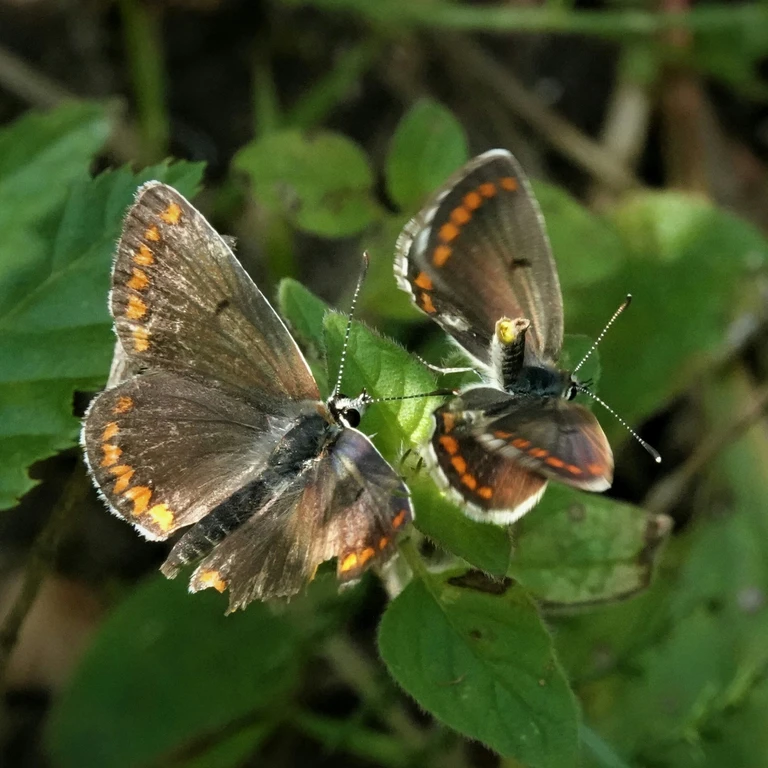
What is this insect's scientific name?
Aricia agestis/artaxerxes
